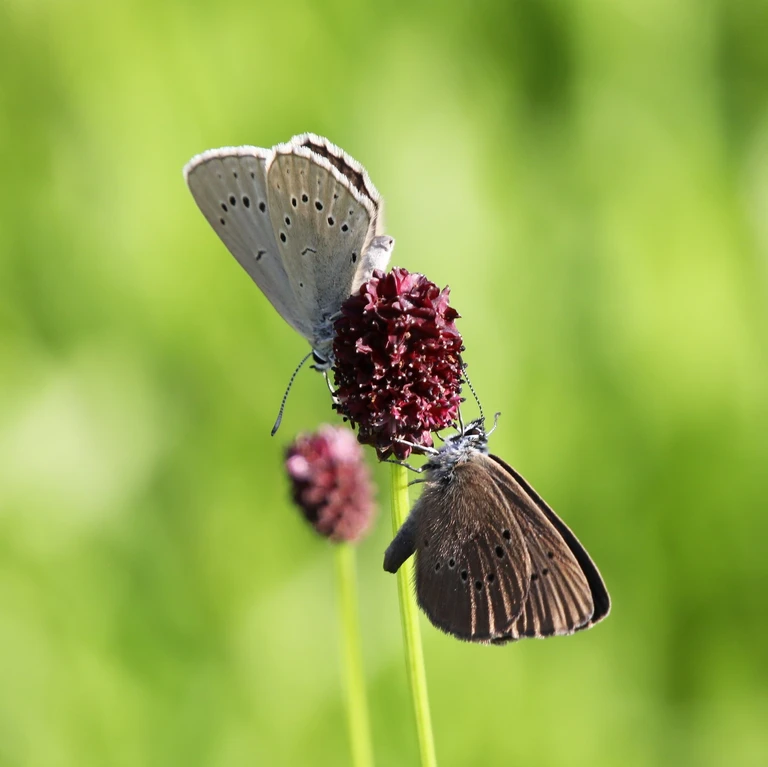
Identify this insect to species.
Phengaris nausithous (also Maculinea nausithous)
